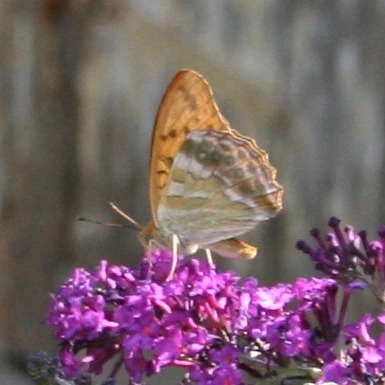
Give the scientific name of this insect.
Argynnis paphia
